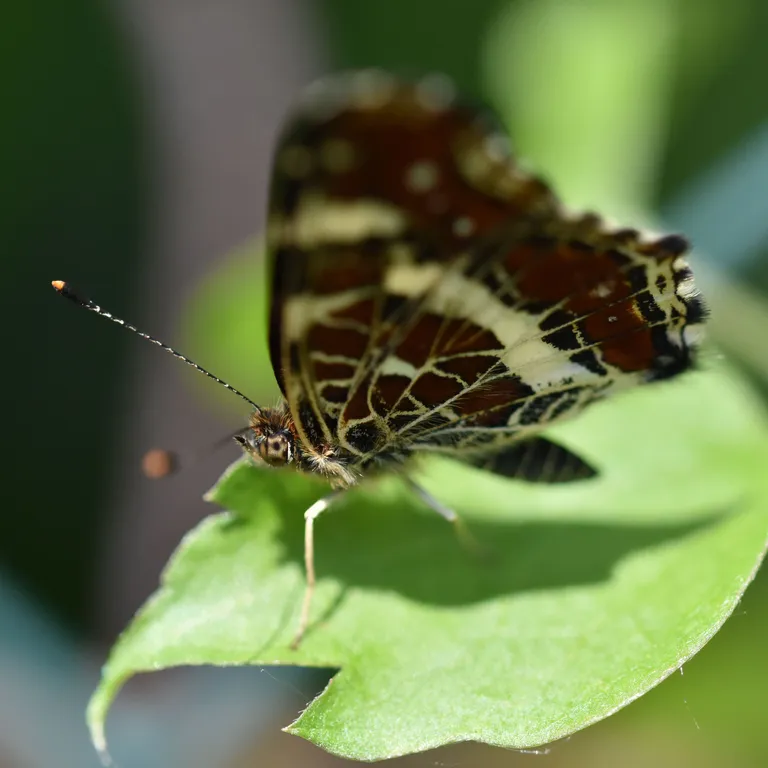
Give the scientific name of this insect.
Araschnia levana
